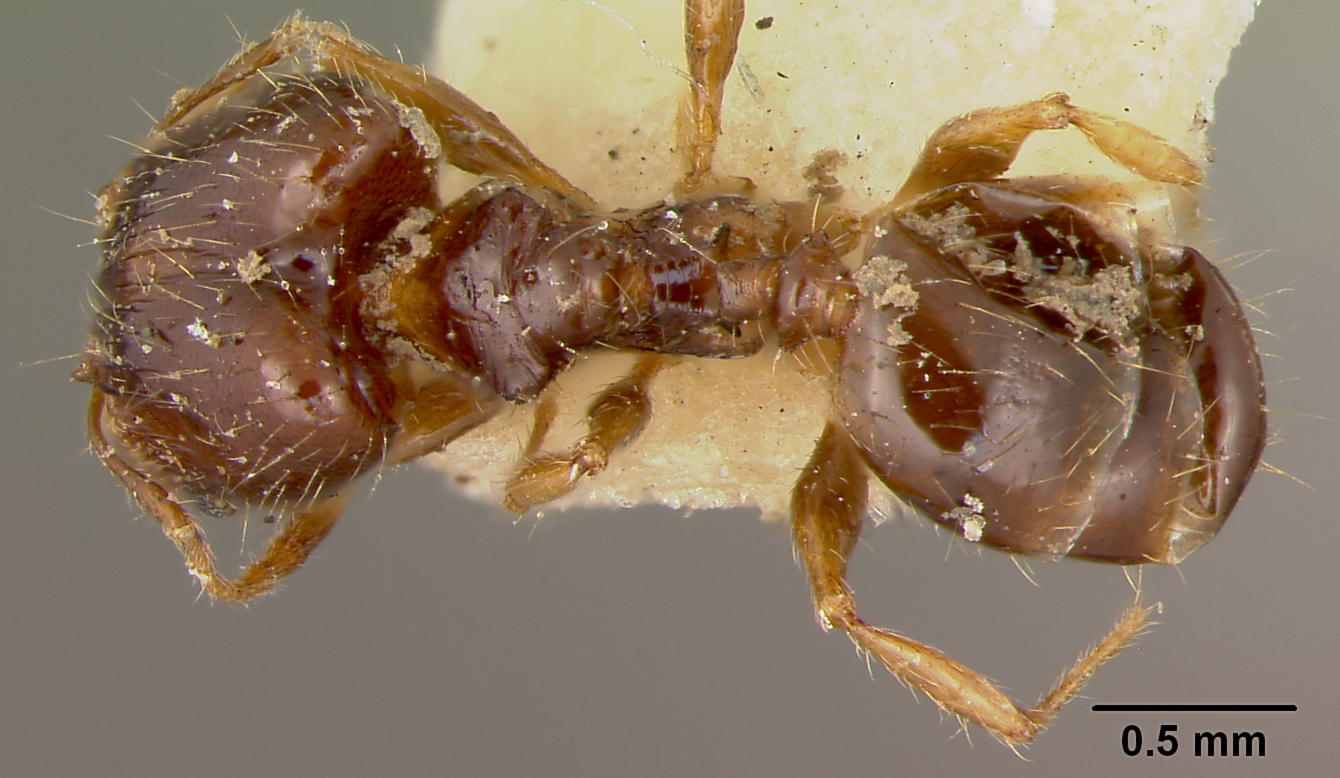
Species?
Pheidole knowlesi
